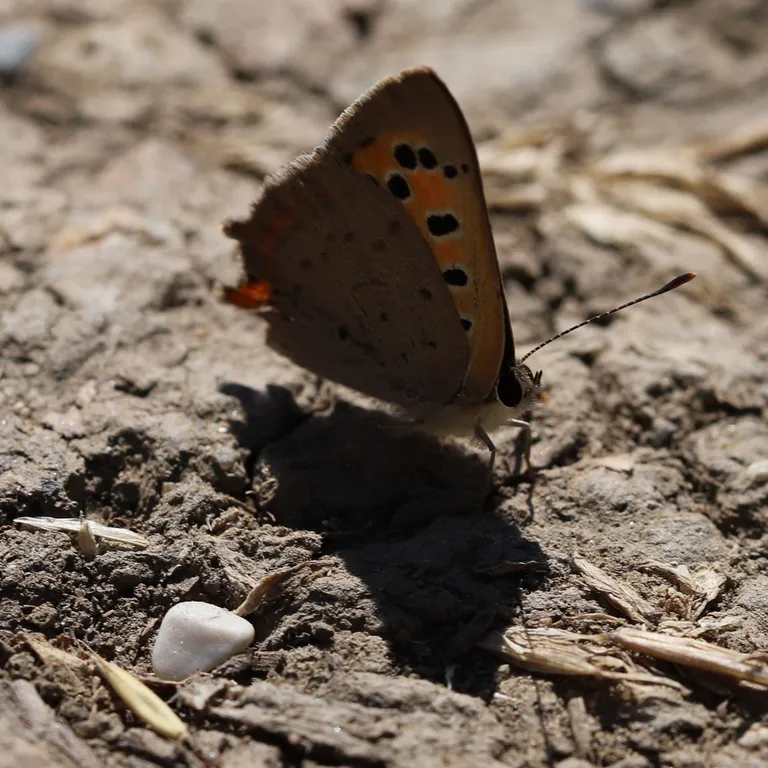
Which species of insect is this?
Lycaena phlaeas
